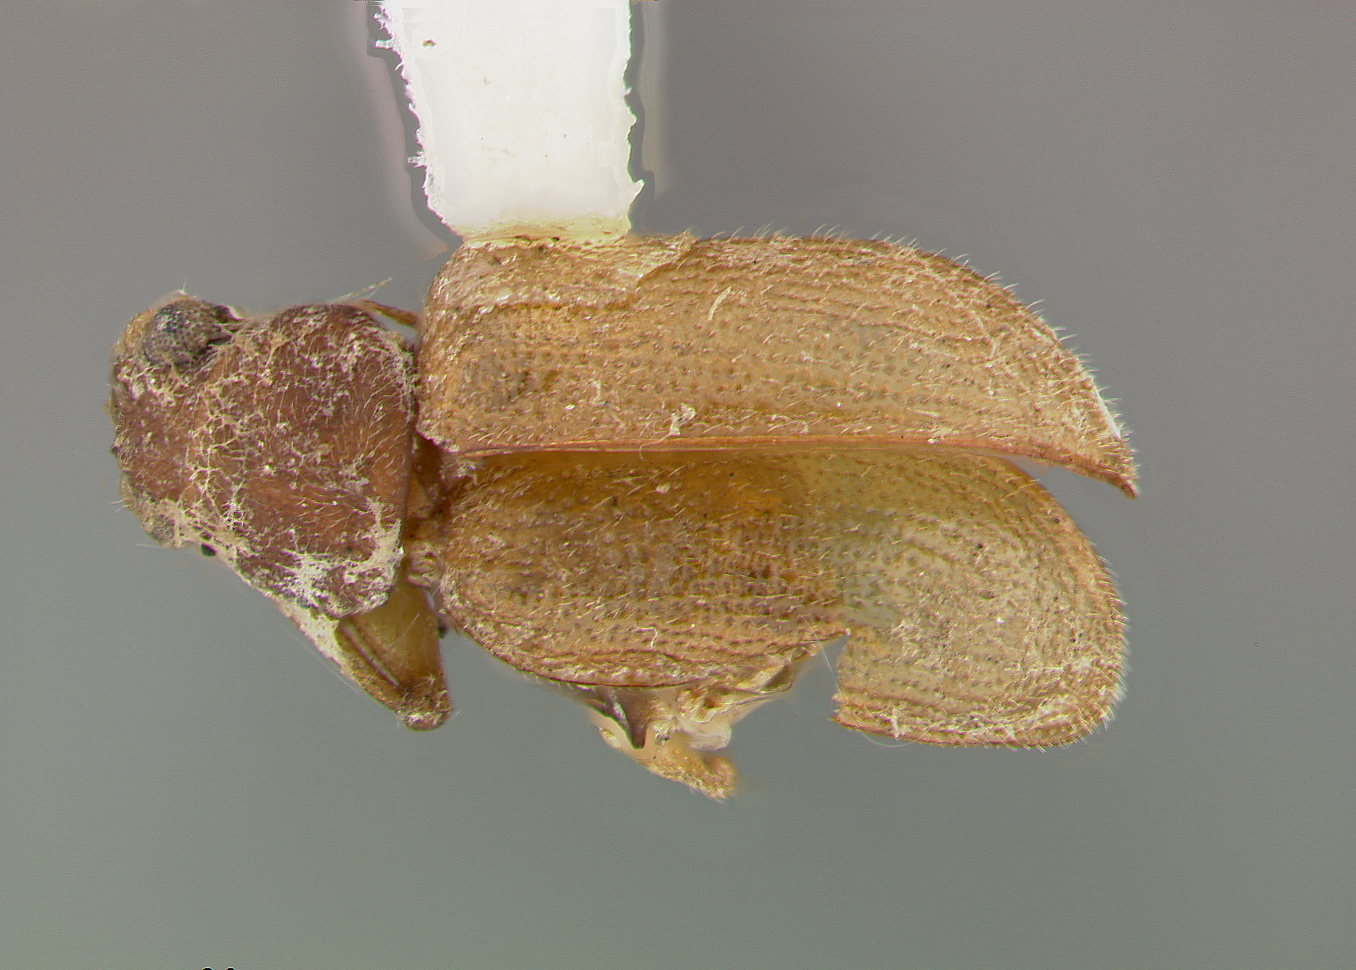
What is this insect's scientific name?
Xanthonia stevensi
